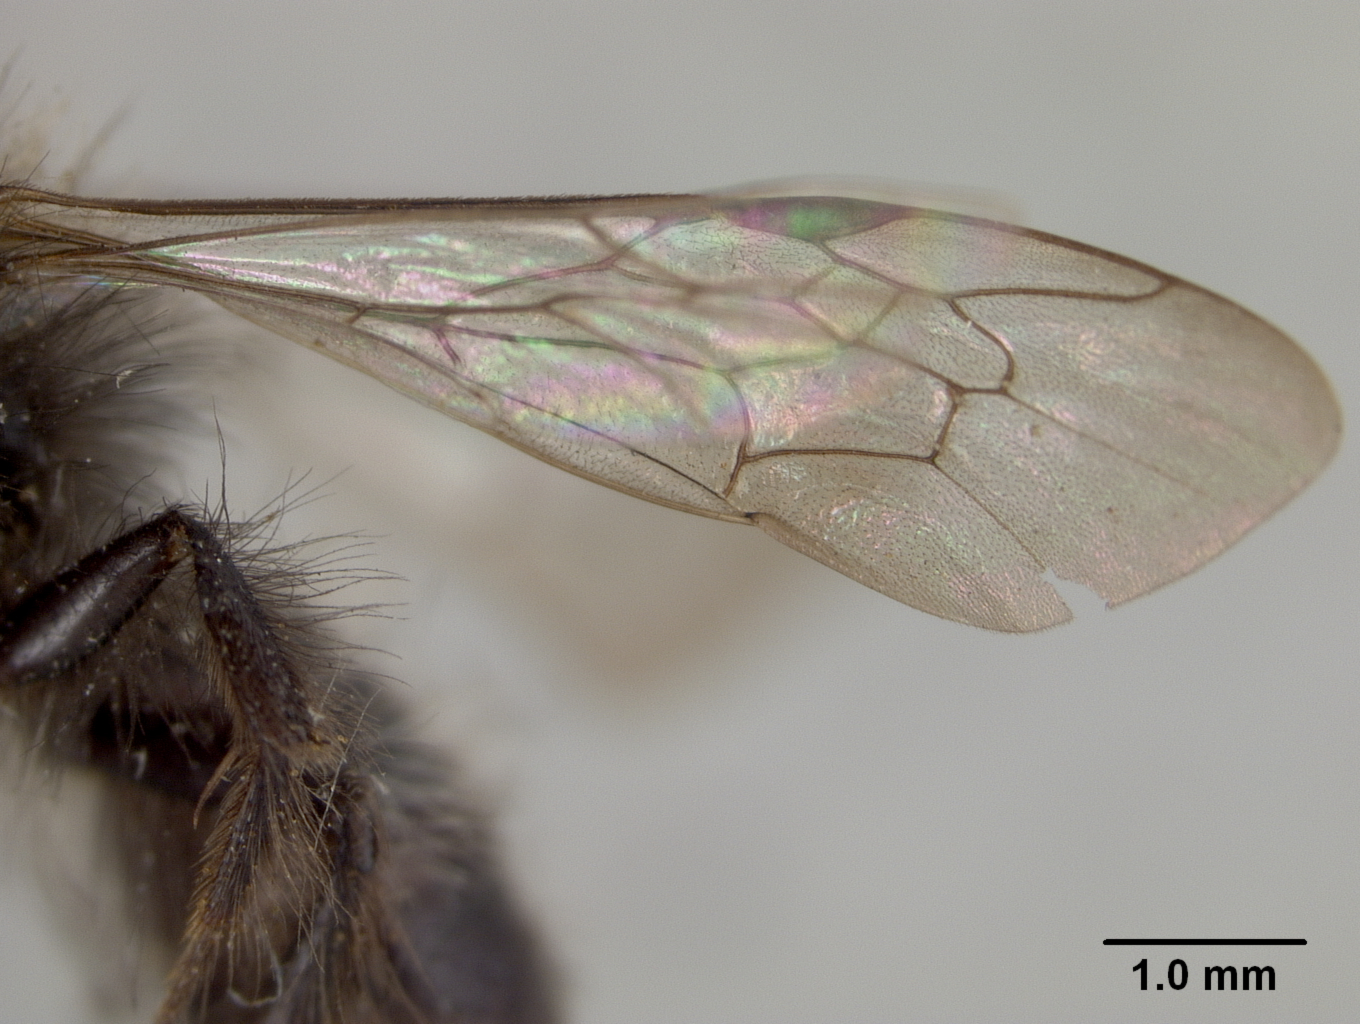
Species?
Andrena maura
